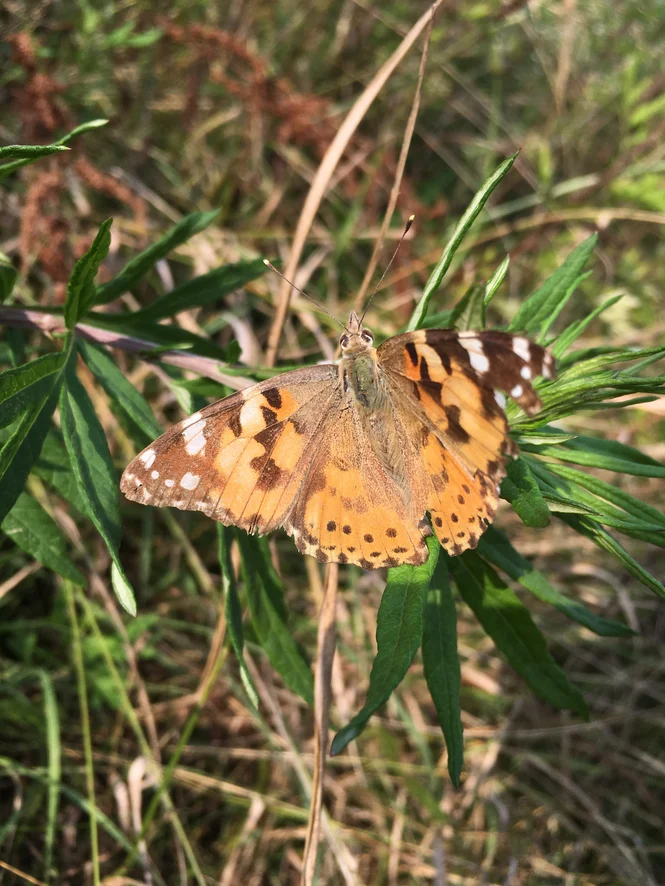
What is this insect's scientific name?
Vanessa cardui
